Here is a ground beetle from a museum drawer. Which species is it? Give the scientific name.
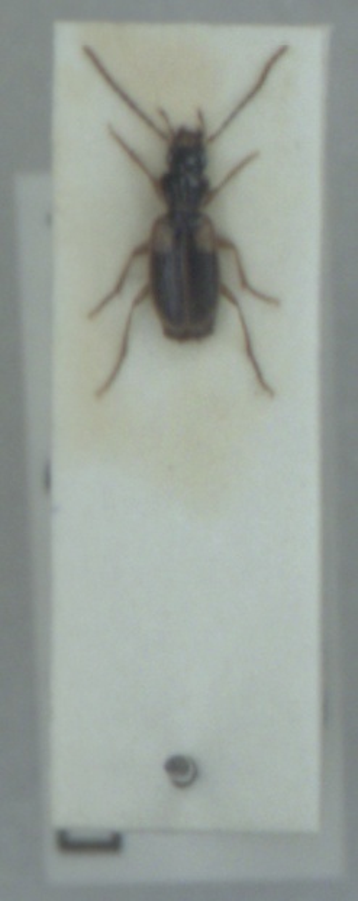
Badister sodalis
